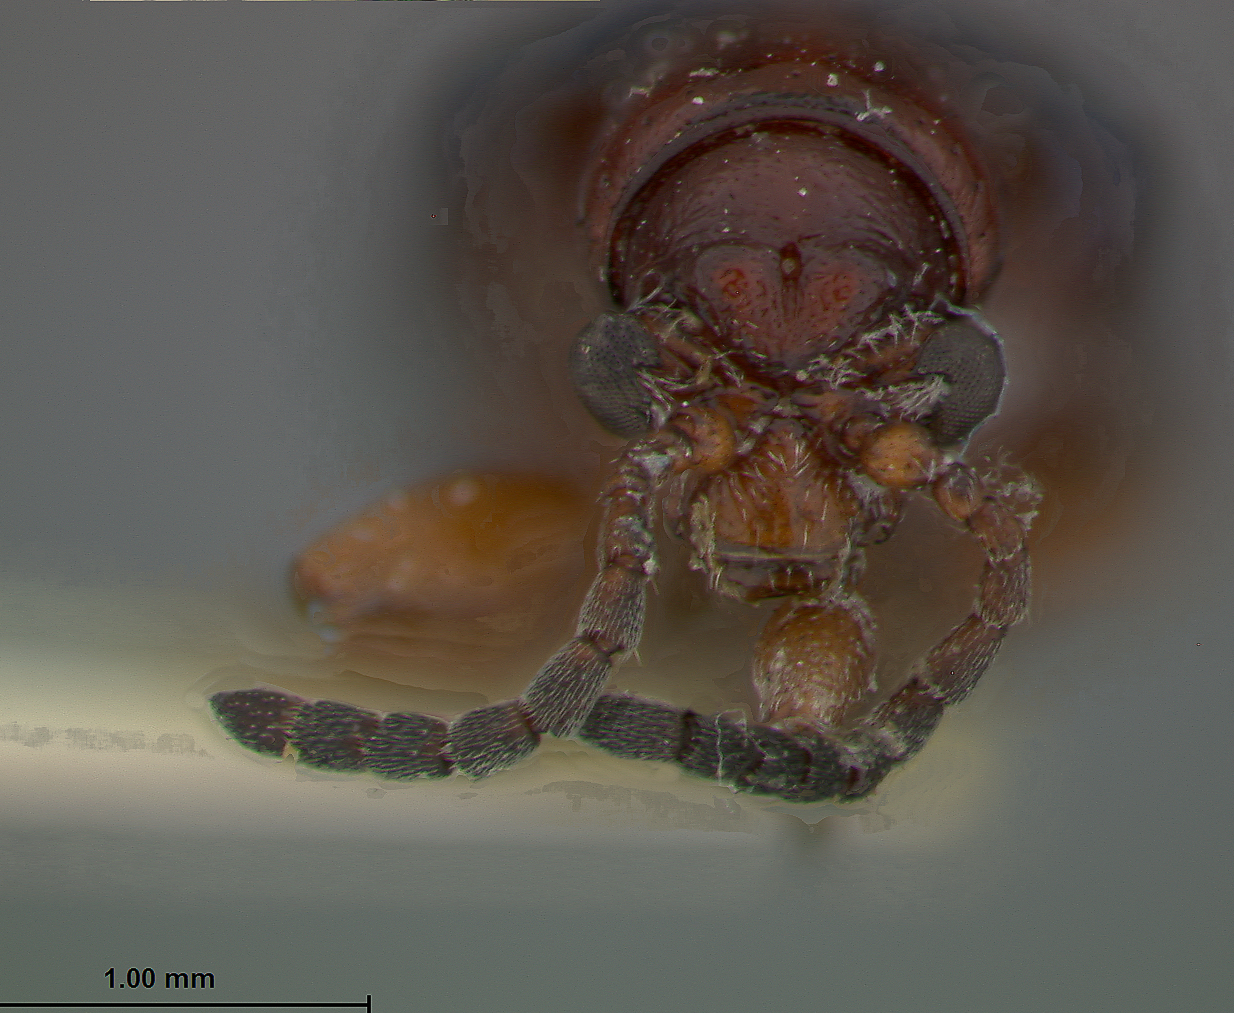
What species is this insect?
Lema coloradensis
